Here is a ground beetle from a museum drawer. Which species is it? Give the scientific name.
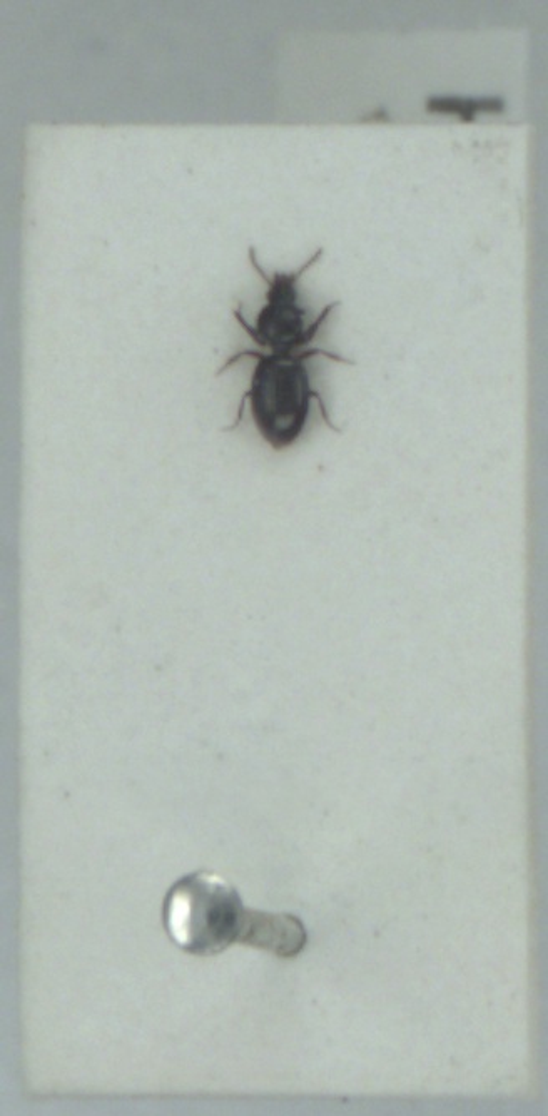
Dyschirius globosus
